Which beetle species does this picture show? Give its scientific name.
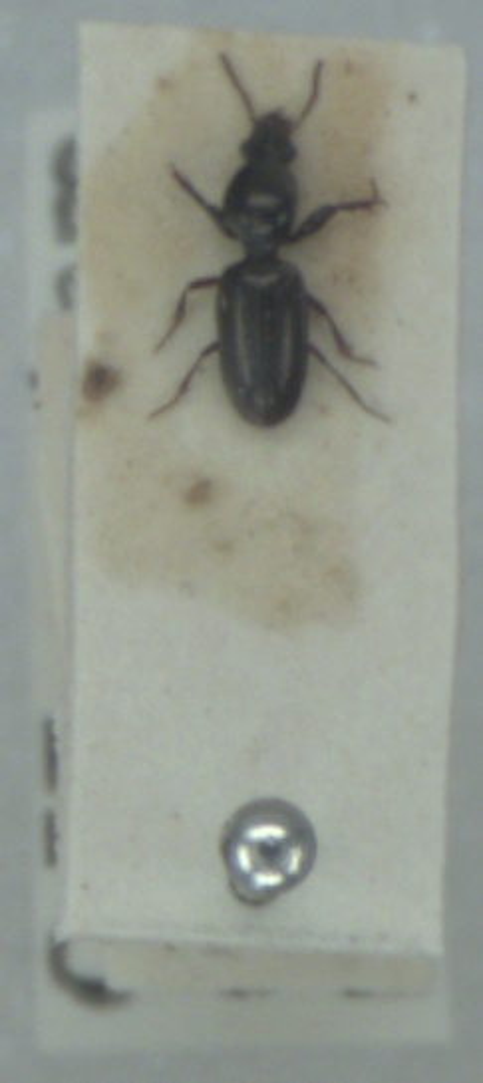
Dyschirius politus
